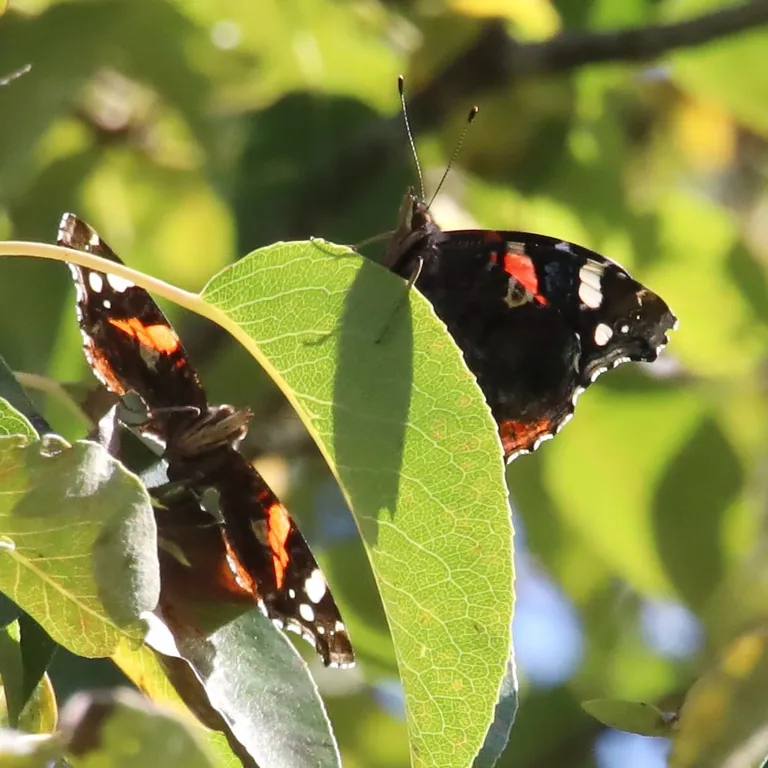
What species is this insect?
Vanessa atalanta
